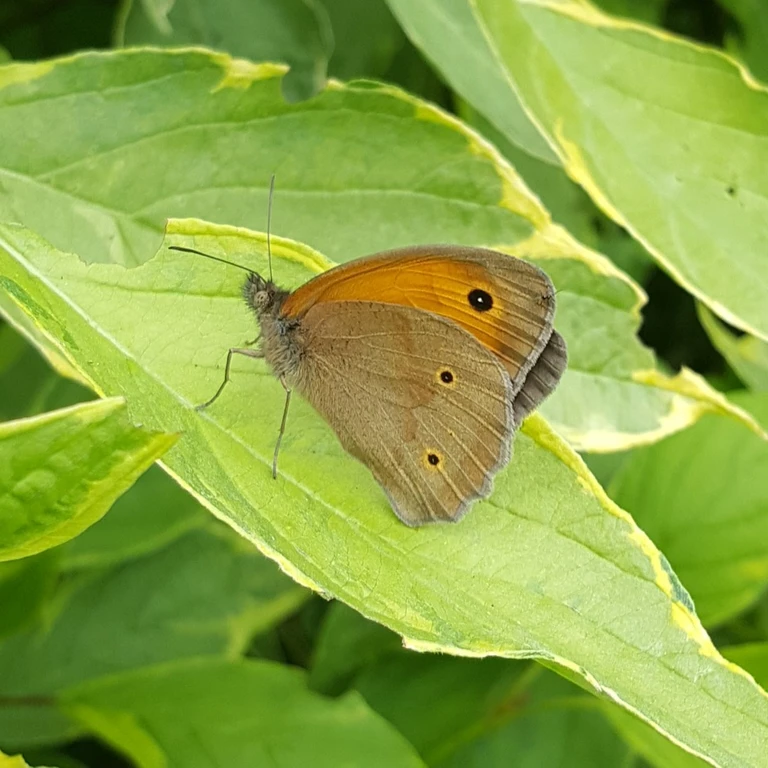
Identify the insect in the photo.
Maniola jurtina
